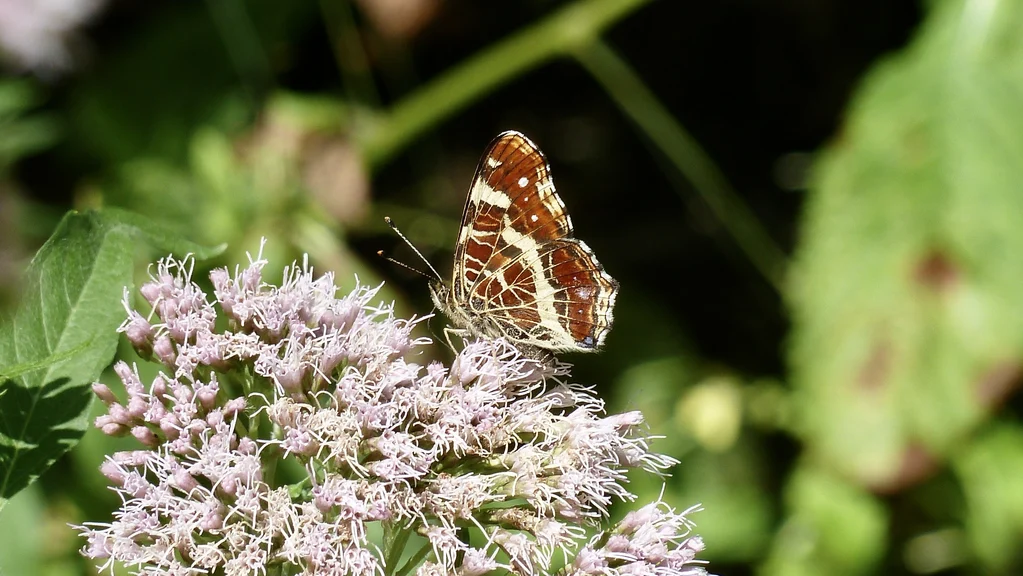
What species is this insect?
Araschnia levana
